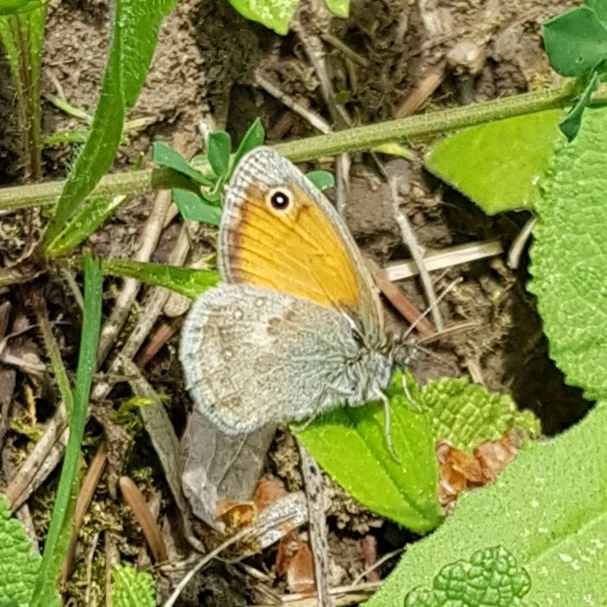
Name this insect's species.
Coenonympha pamphilus
